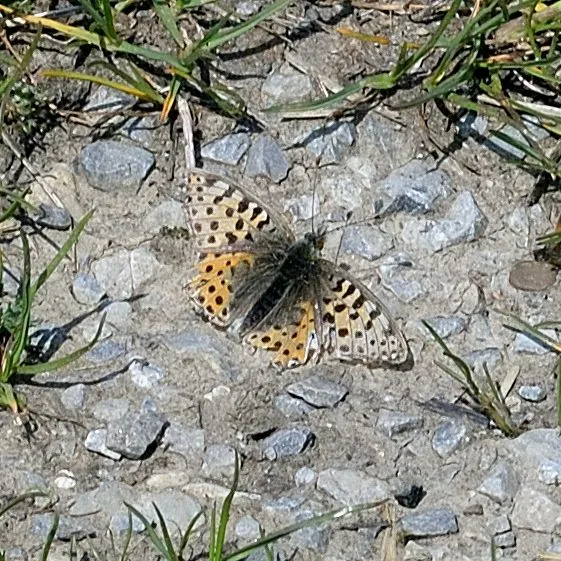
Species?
Issoria lathonia
